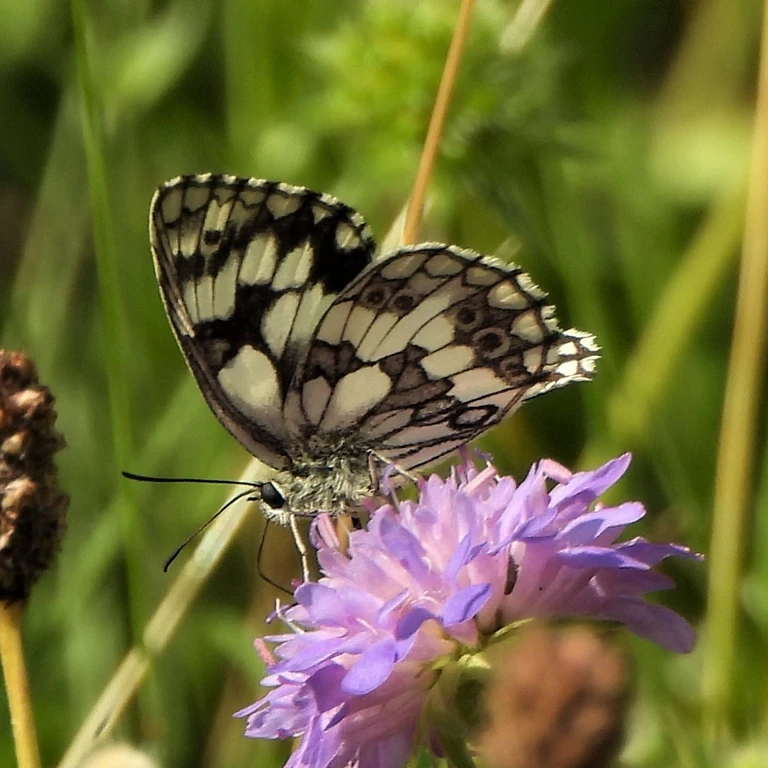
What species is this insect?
Melanargia galathea
